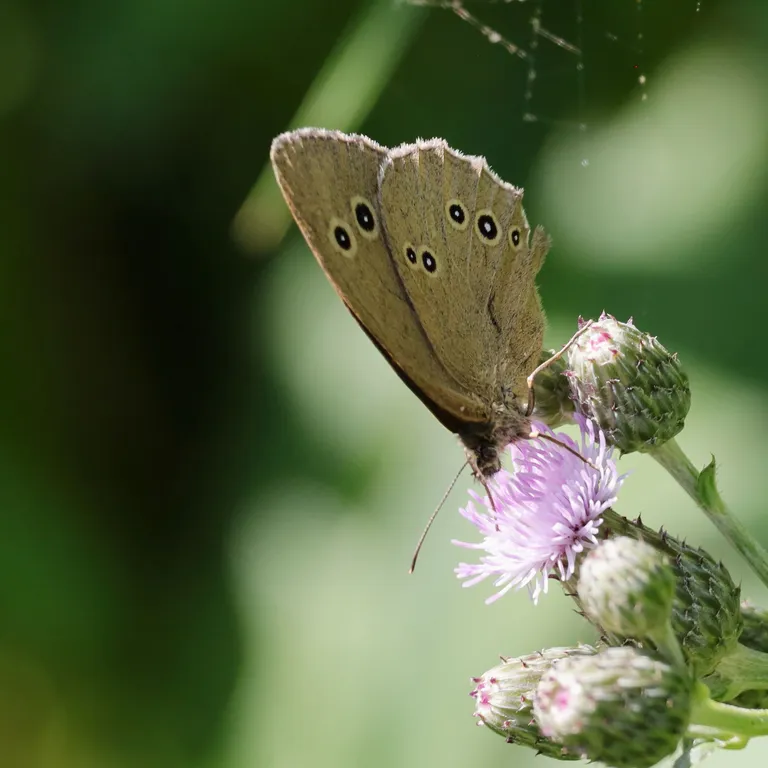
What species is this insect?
Aphantopus hyperantus
